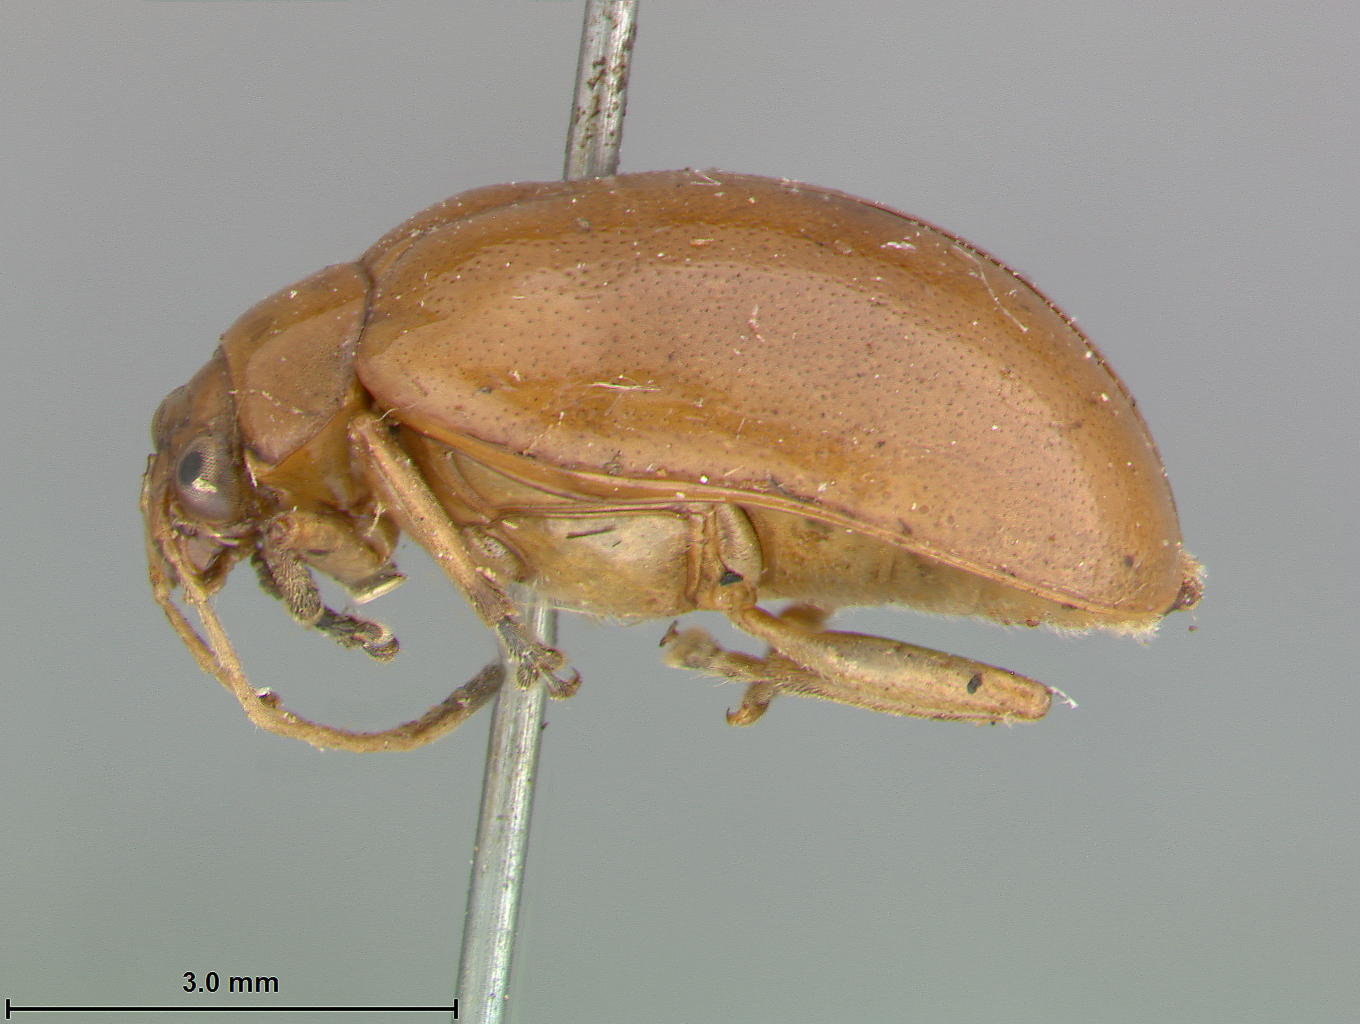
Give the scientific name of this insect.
Dercetes variipes
